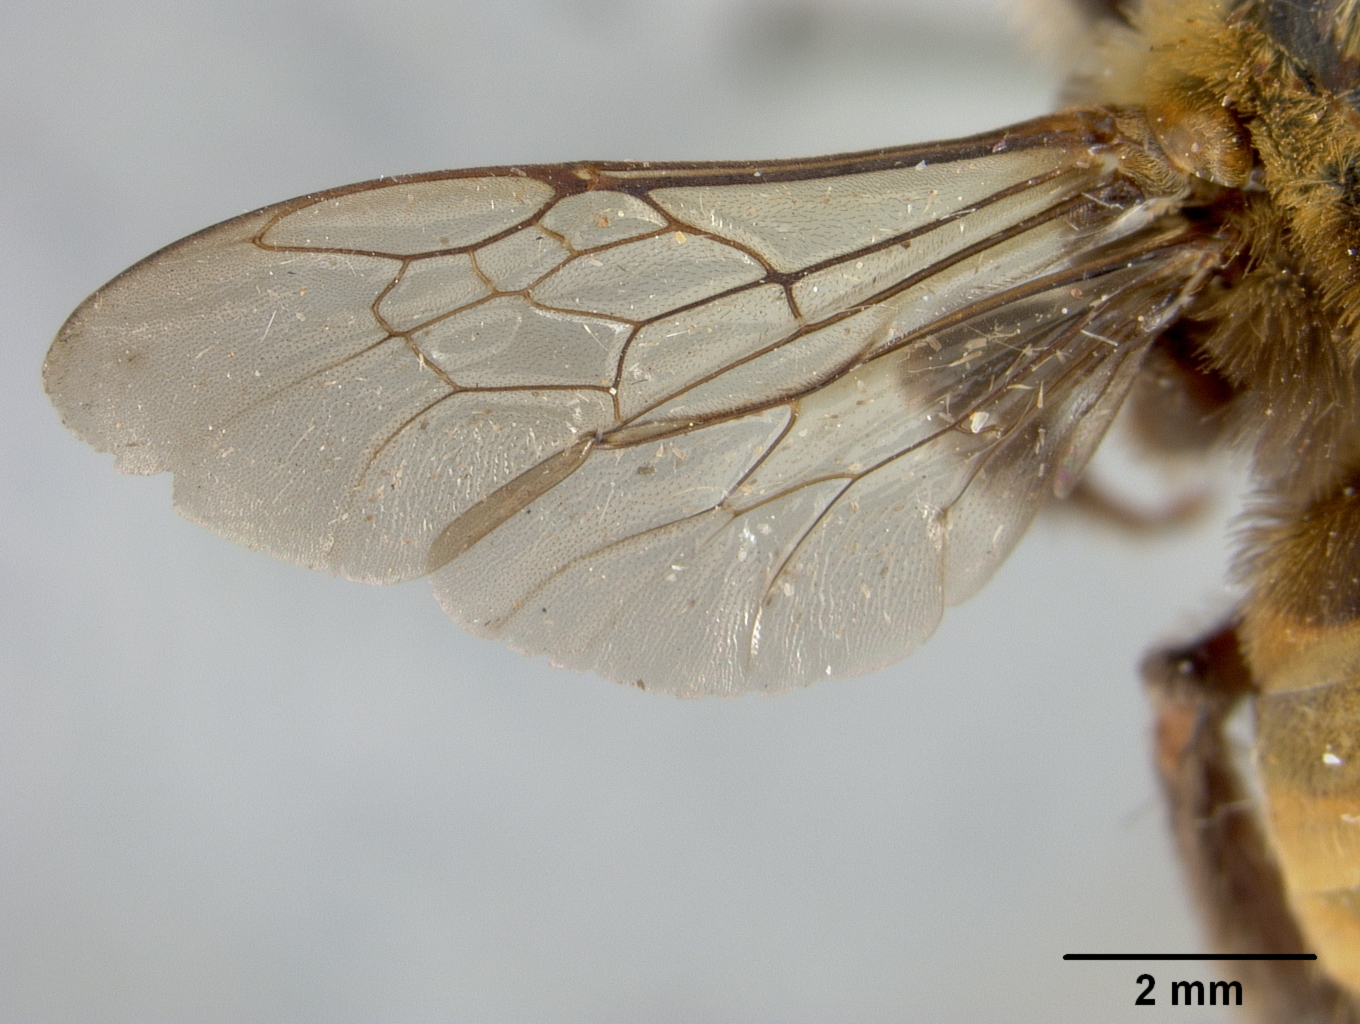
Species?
Tetralonia sheffieldi
